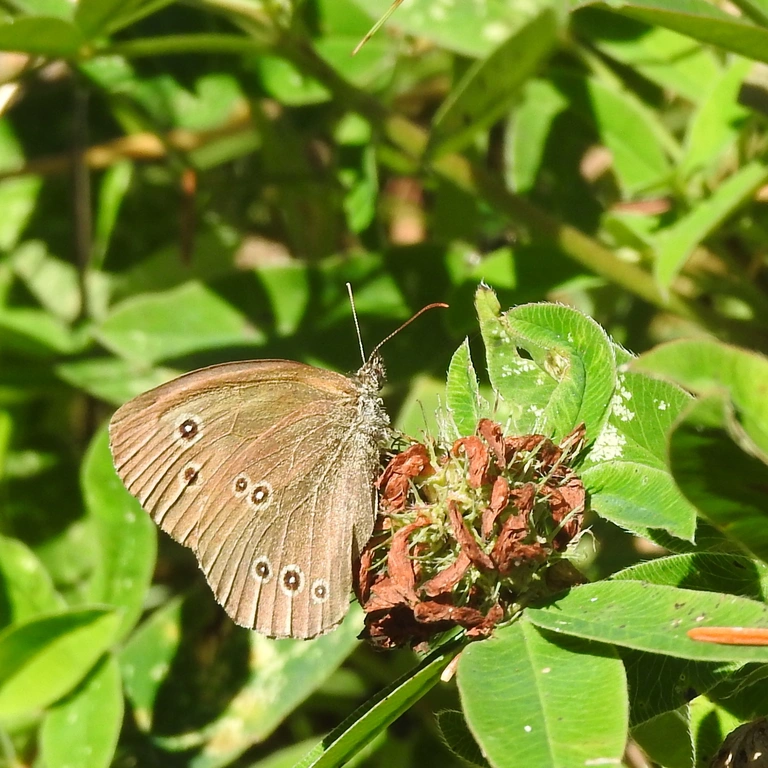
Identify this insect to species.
Aphantopus hyperantus
